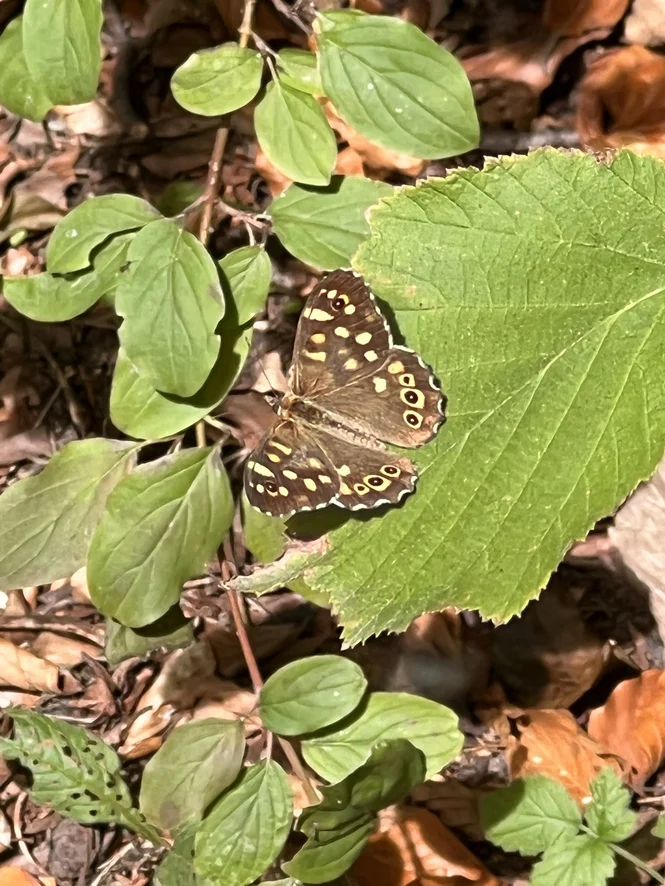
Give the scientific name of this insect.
Pararge aegeria
